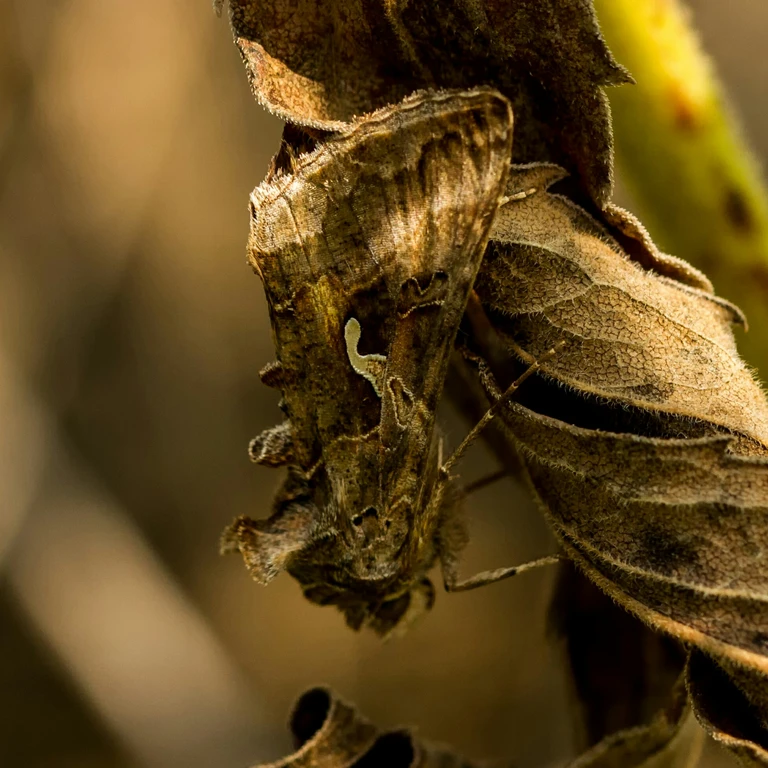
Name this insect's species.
Autographa gamma
